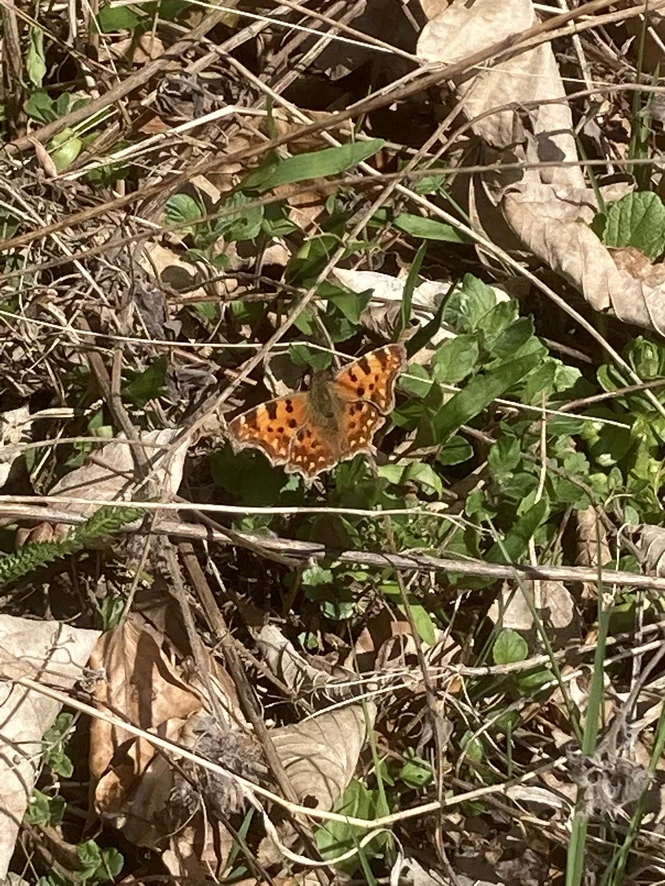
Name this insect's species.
Polygonia c-album
